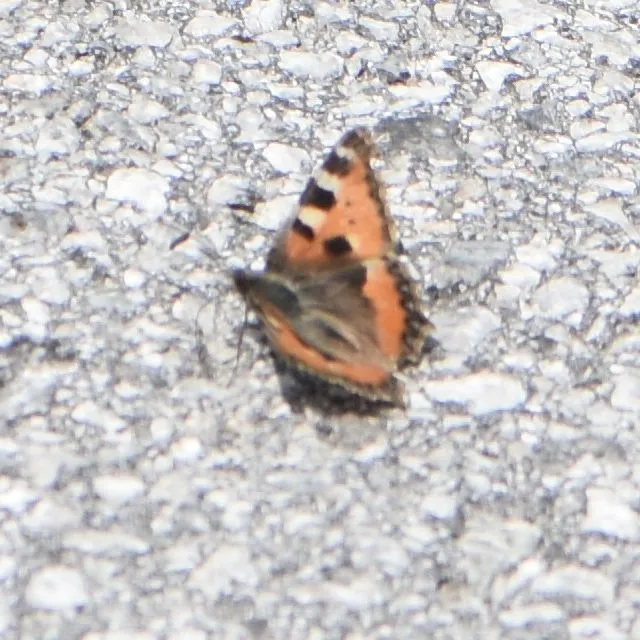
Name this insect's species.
Aglais urticae
